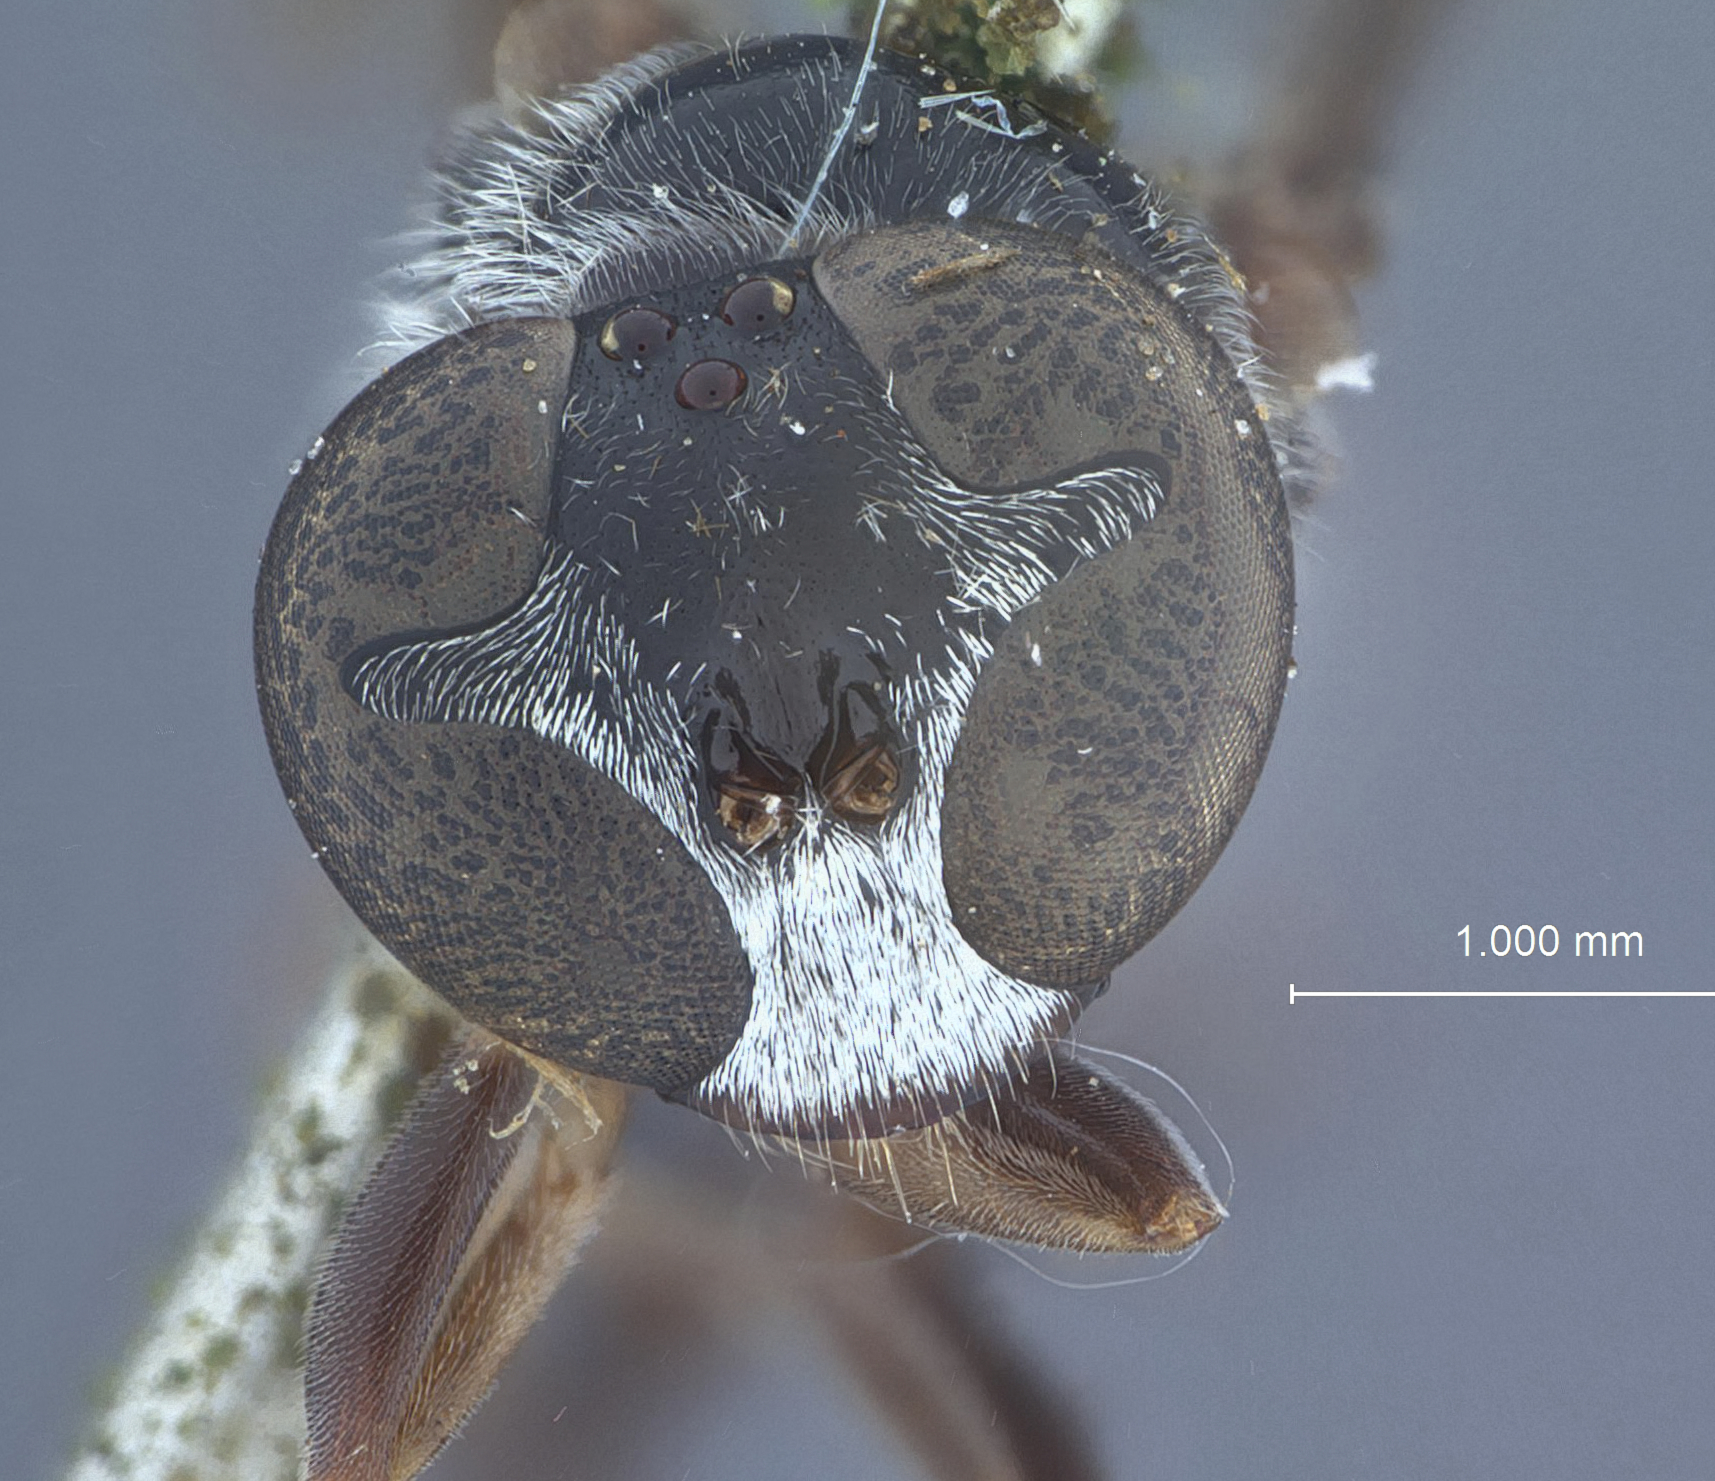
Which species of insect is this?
Trypoxylon curvum
